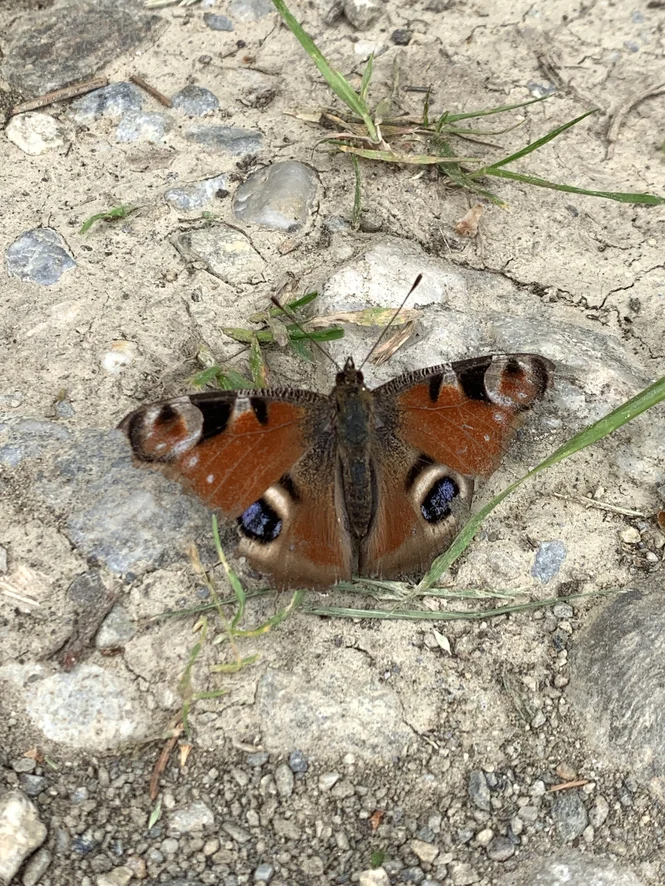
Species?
Aglais io
